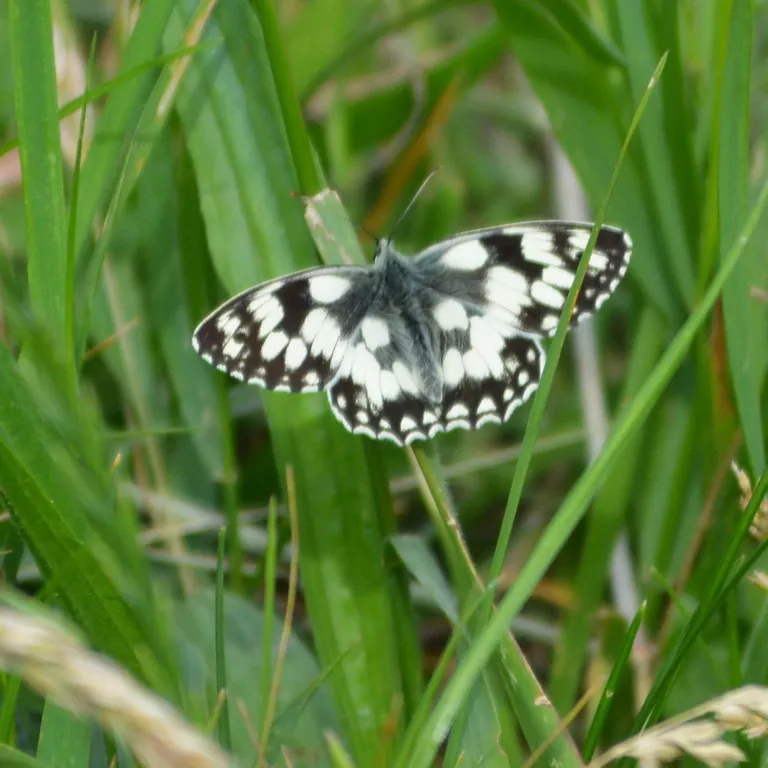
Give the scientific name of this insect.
Melanargia galathea
